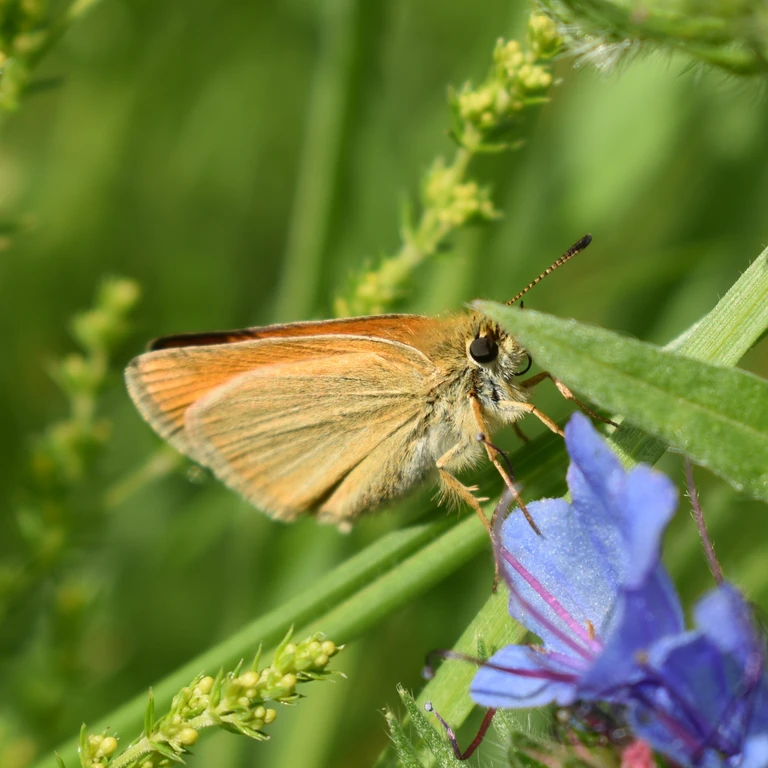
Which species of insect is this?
Thymelicus lineola
